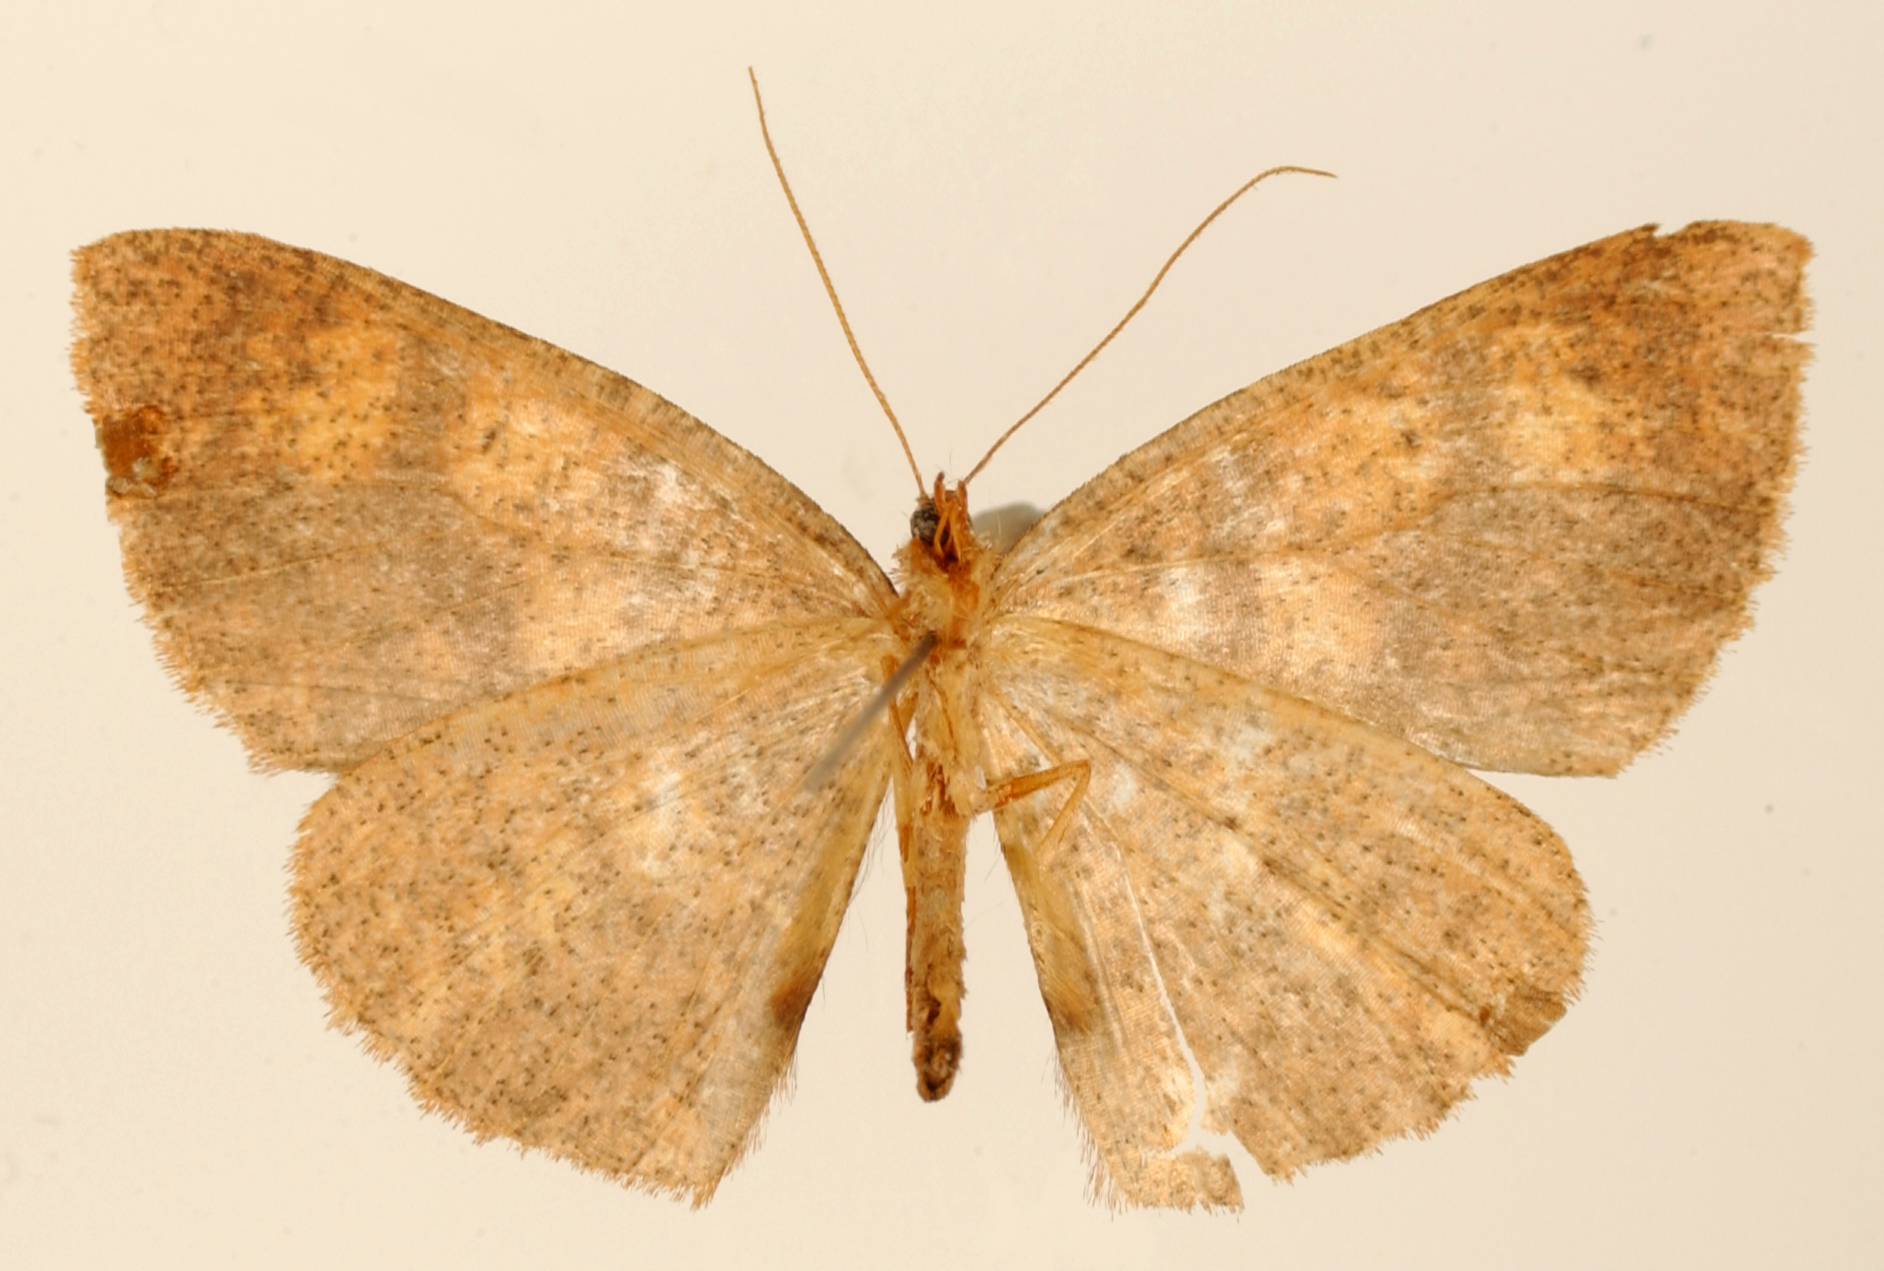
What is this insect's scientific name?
Oenoptila vappa
